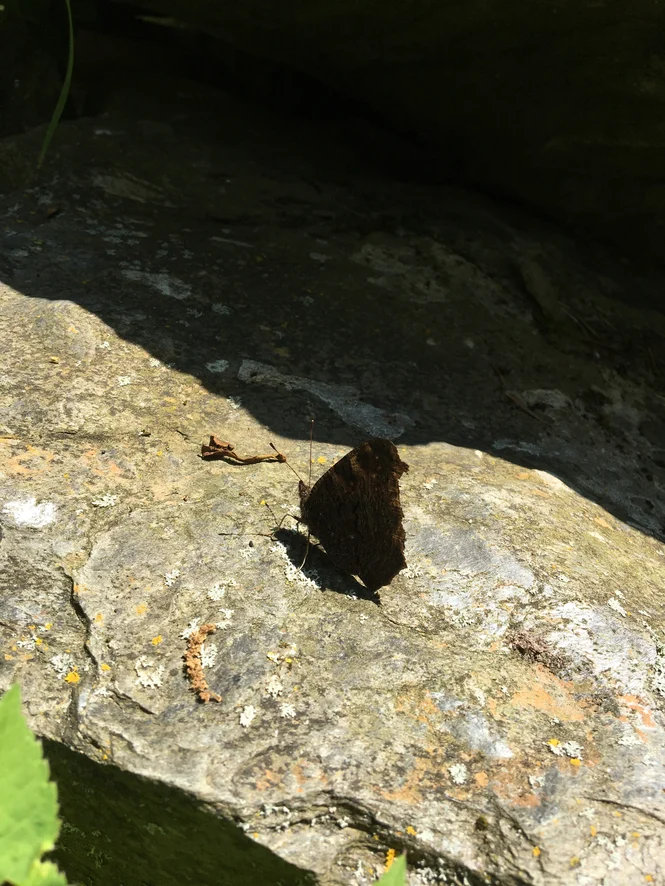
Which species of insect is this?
Aglais io
